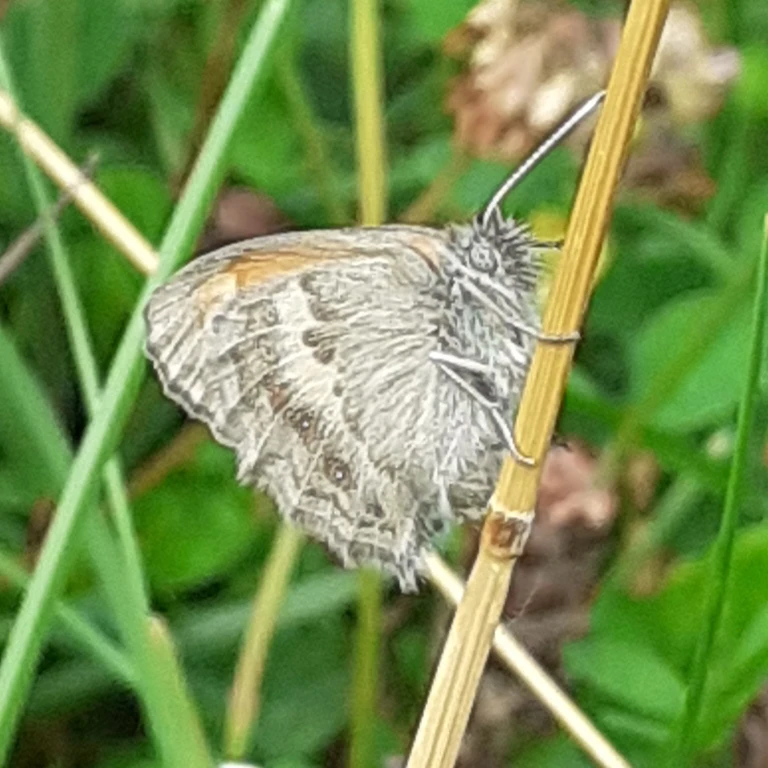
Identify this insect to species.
Coenonympha pamphilus
